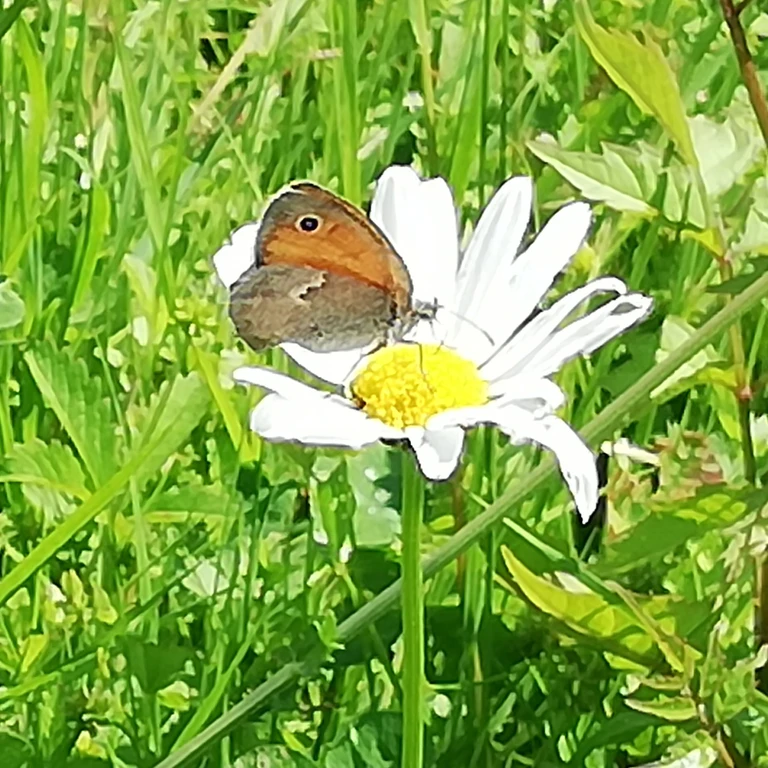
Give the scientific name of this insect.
Coenonympha pamphilus
